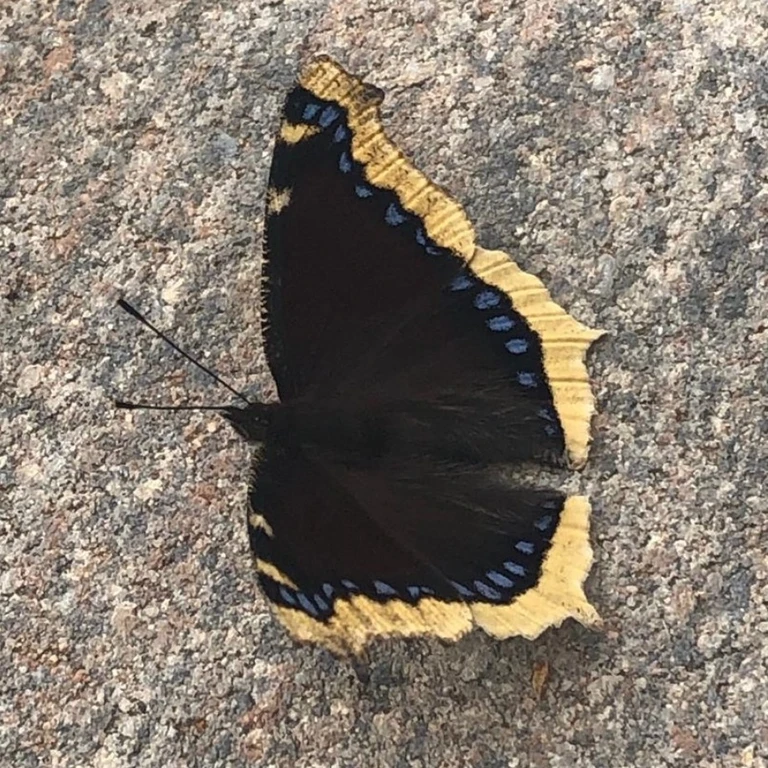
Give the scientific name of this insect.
Nymphalis antiopa
